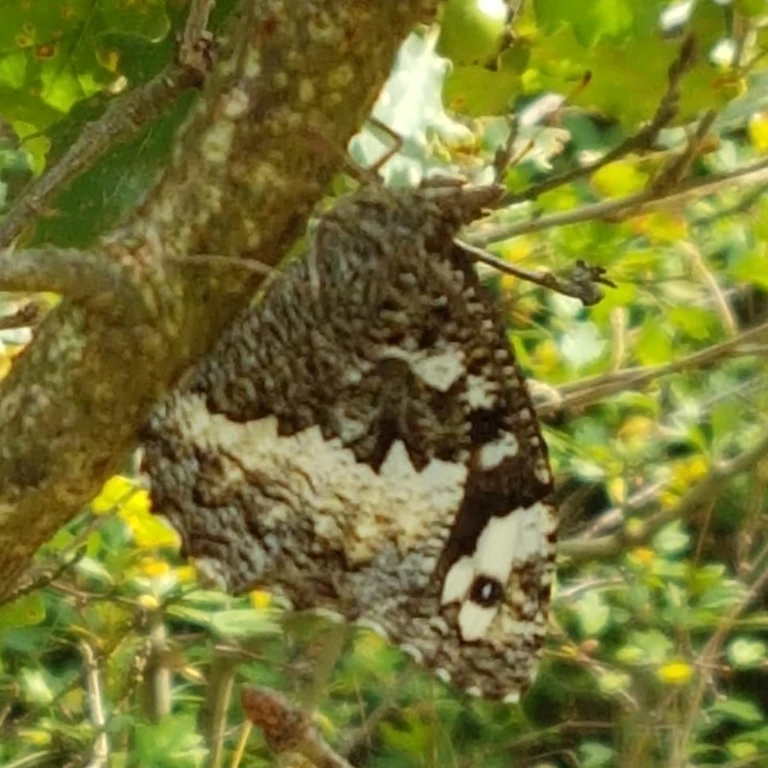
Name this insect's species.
Brintesia circe
